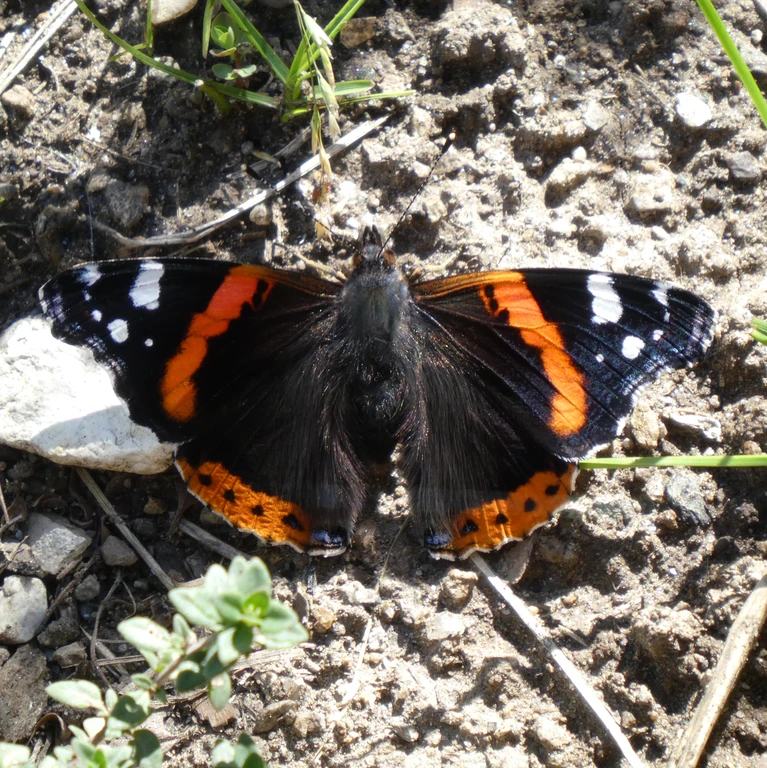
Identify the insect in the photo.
Vanessa atalanta
